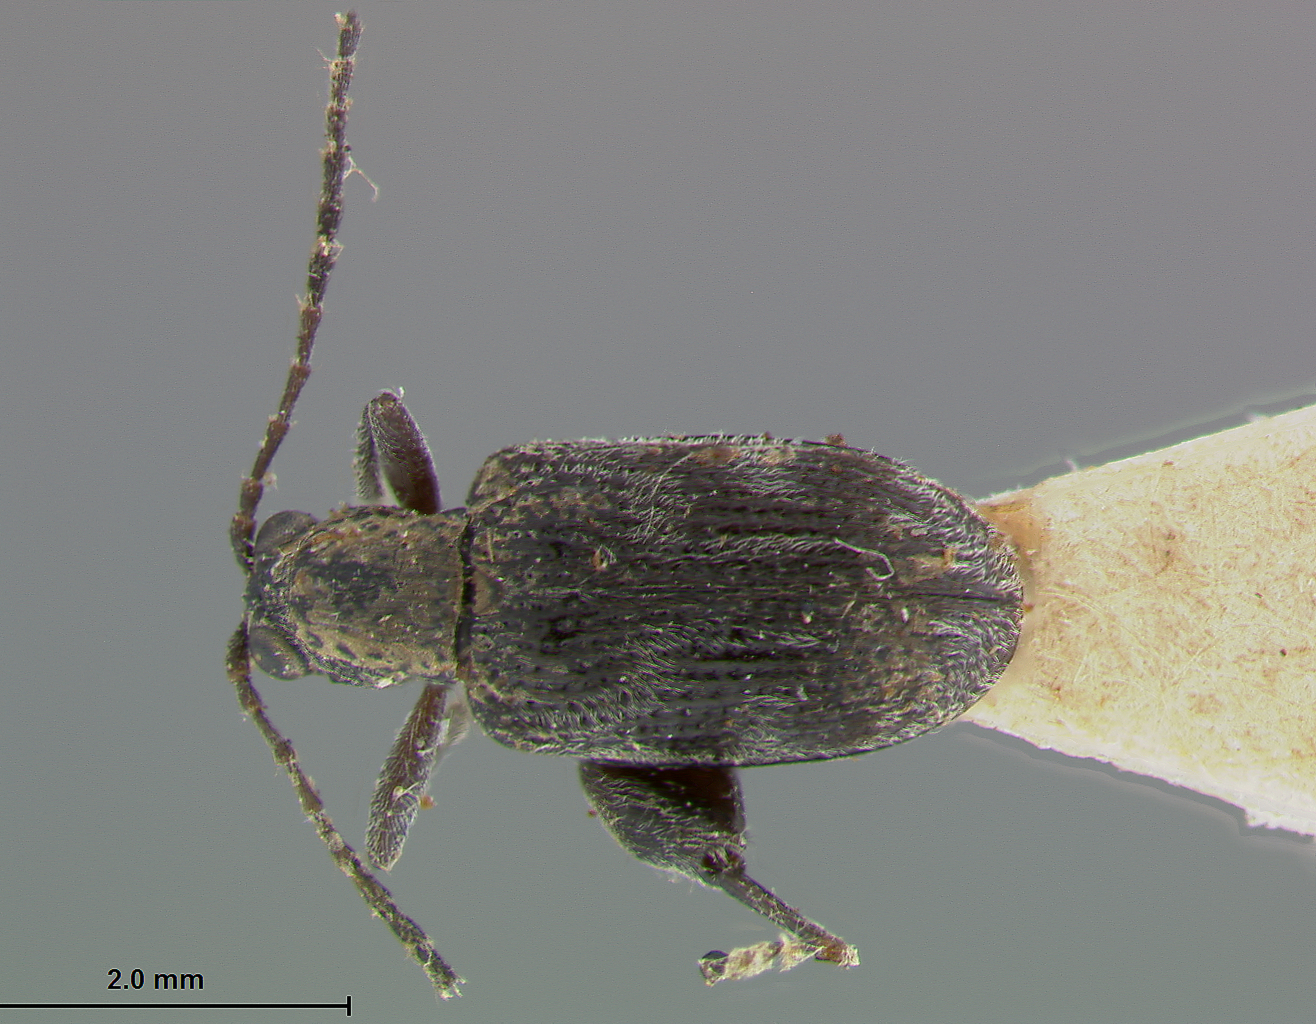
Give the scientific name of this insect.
Physimerus melanchimus
